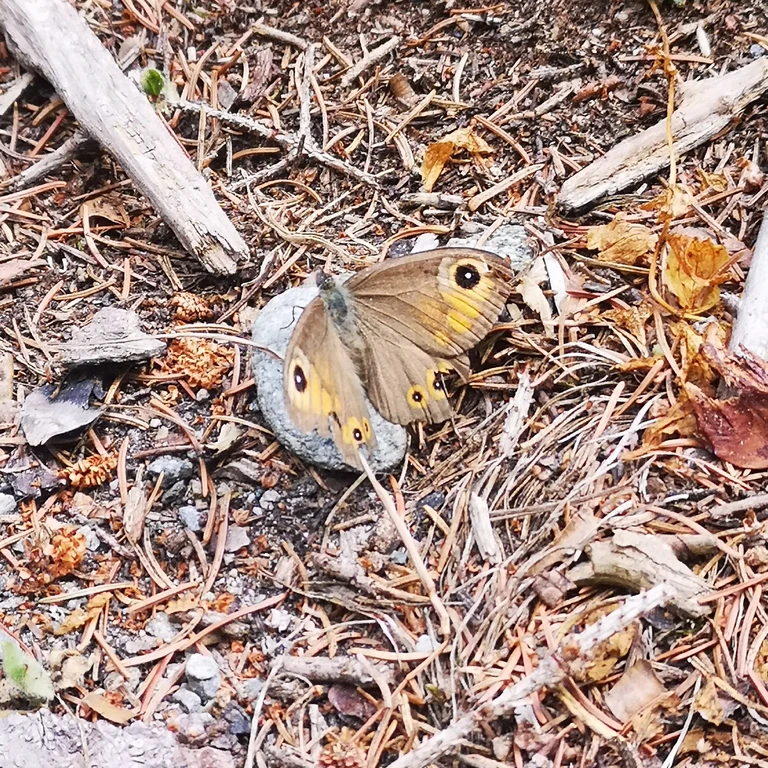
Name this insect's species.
Lasiommata maera (also Pararge maera)
